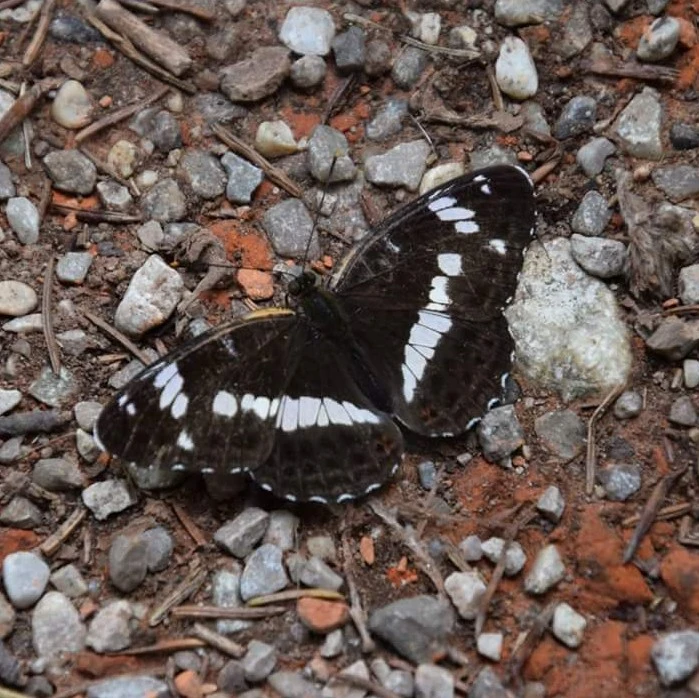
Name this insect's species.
Limenitis camilla (also Ladoga camilla)
